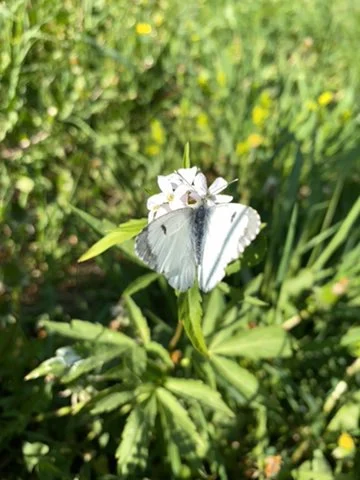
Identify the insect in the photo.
Anthocharis cardamines
